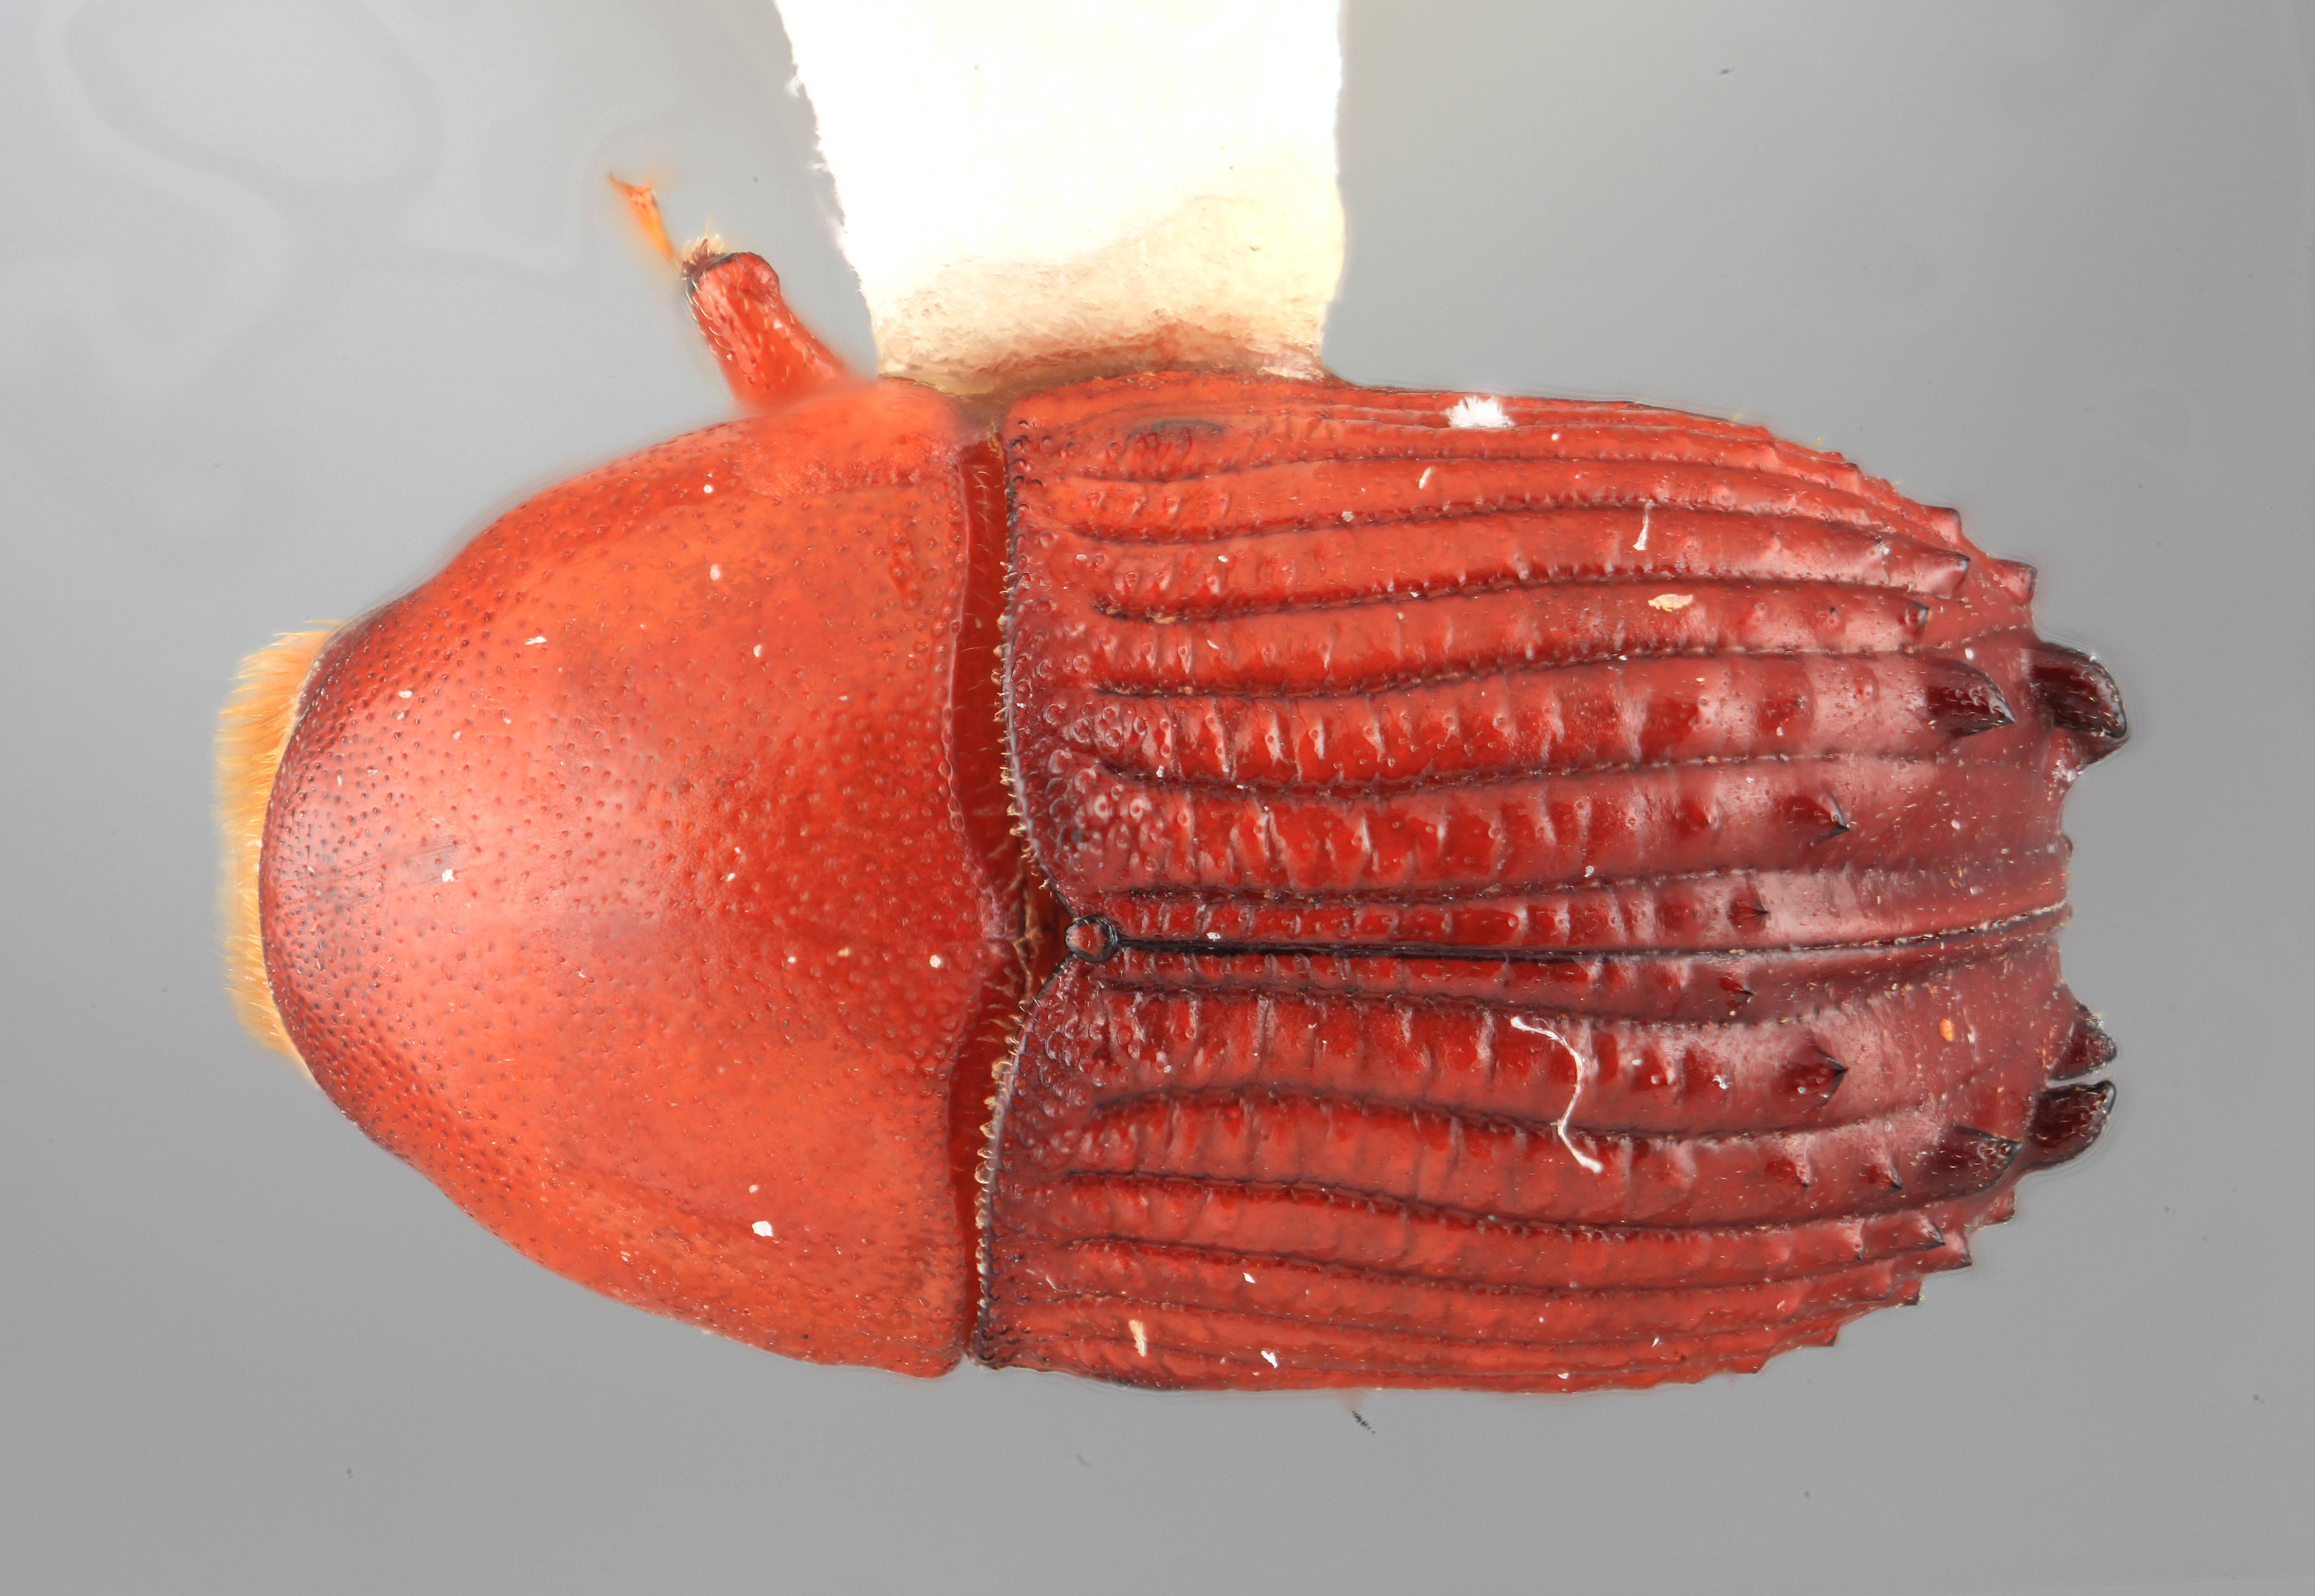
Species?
Olonthogaster regalis
